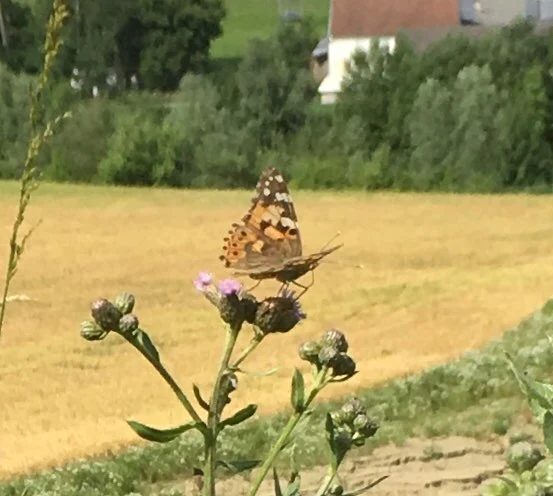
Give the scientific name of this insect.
Vanessa cardui
